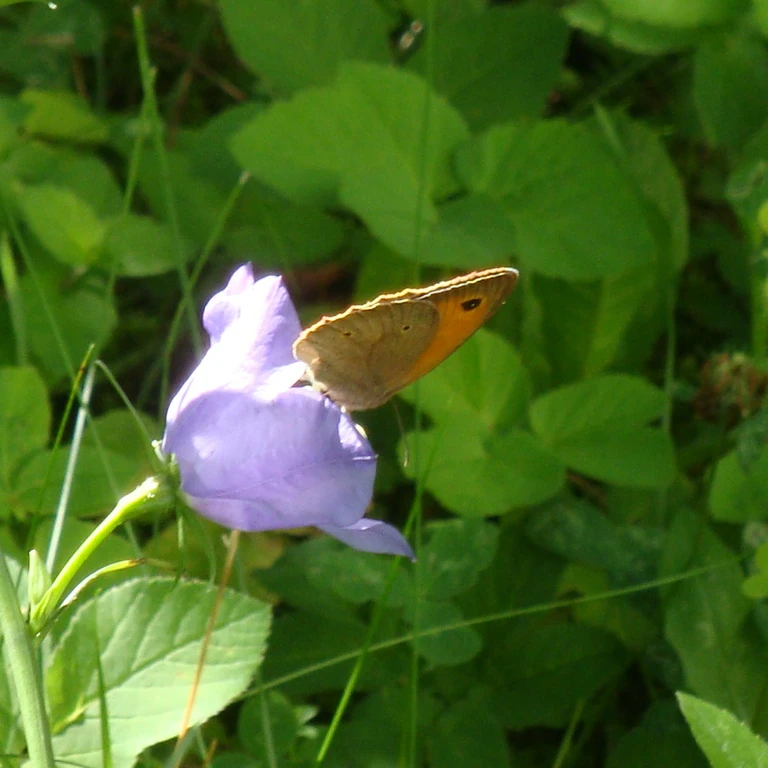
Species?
Maniola jurtina
